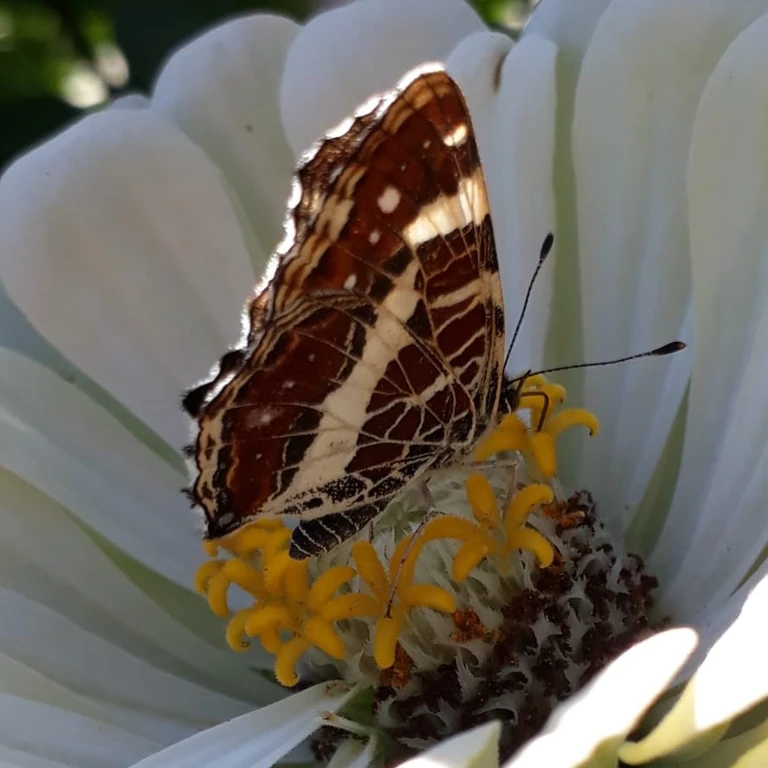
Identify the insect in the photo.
Araschnia levana
